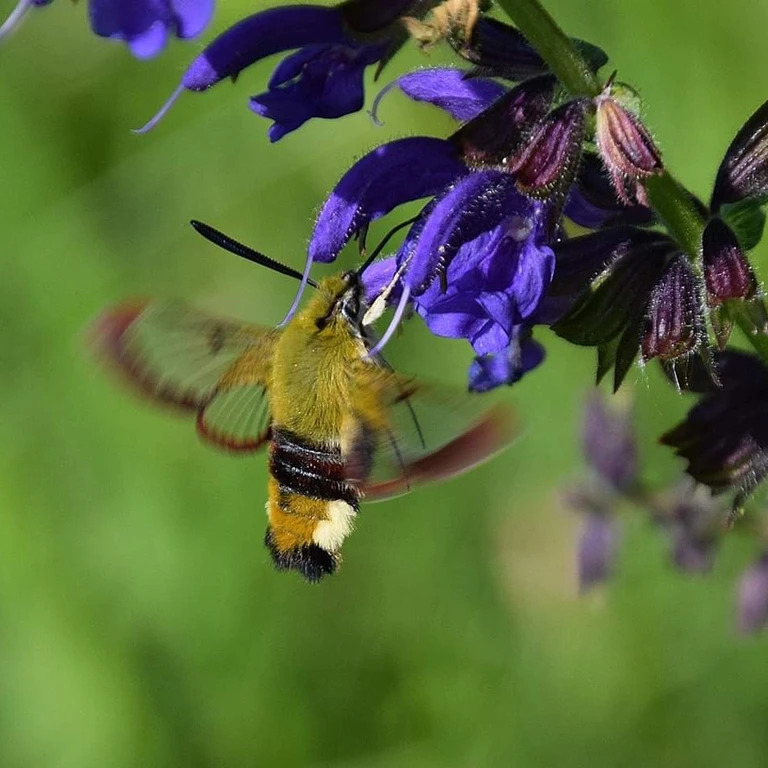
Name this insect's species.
Hemaris fuciformis
